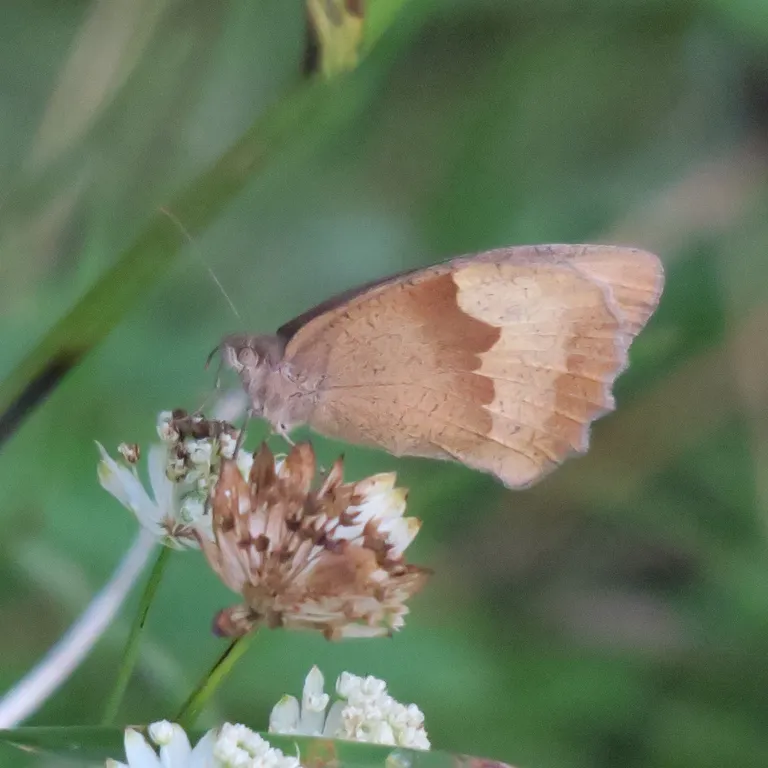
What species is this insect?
Maniola jurtina
